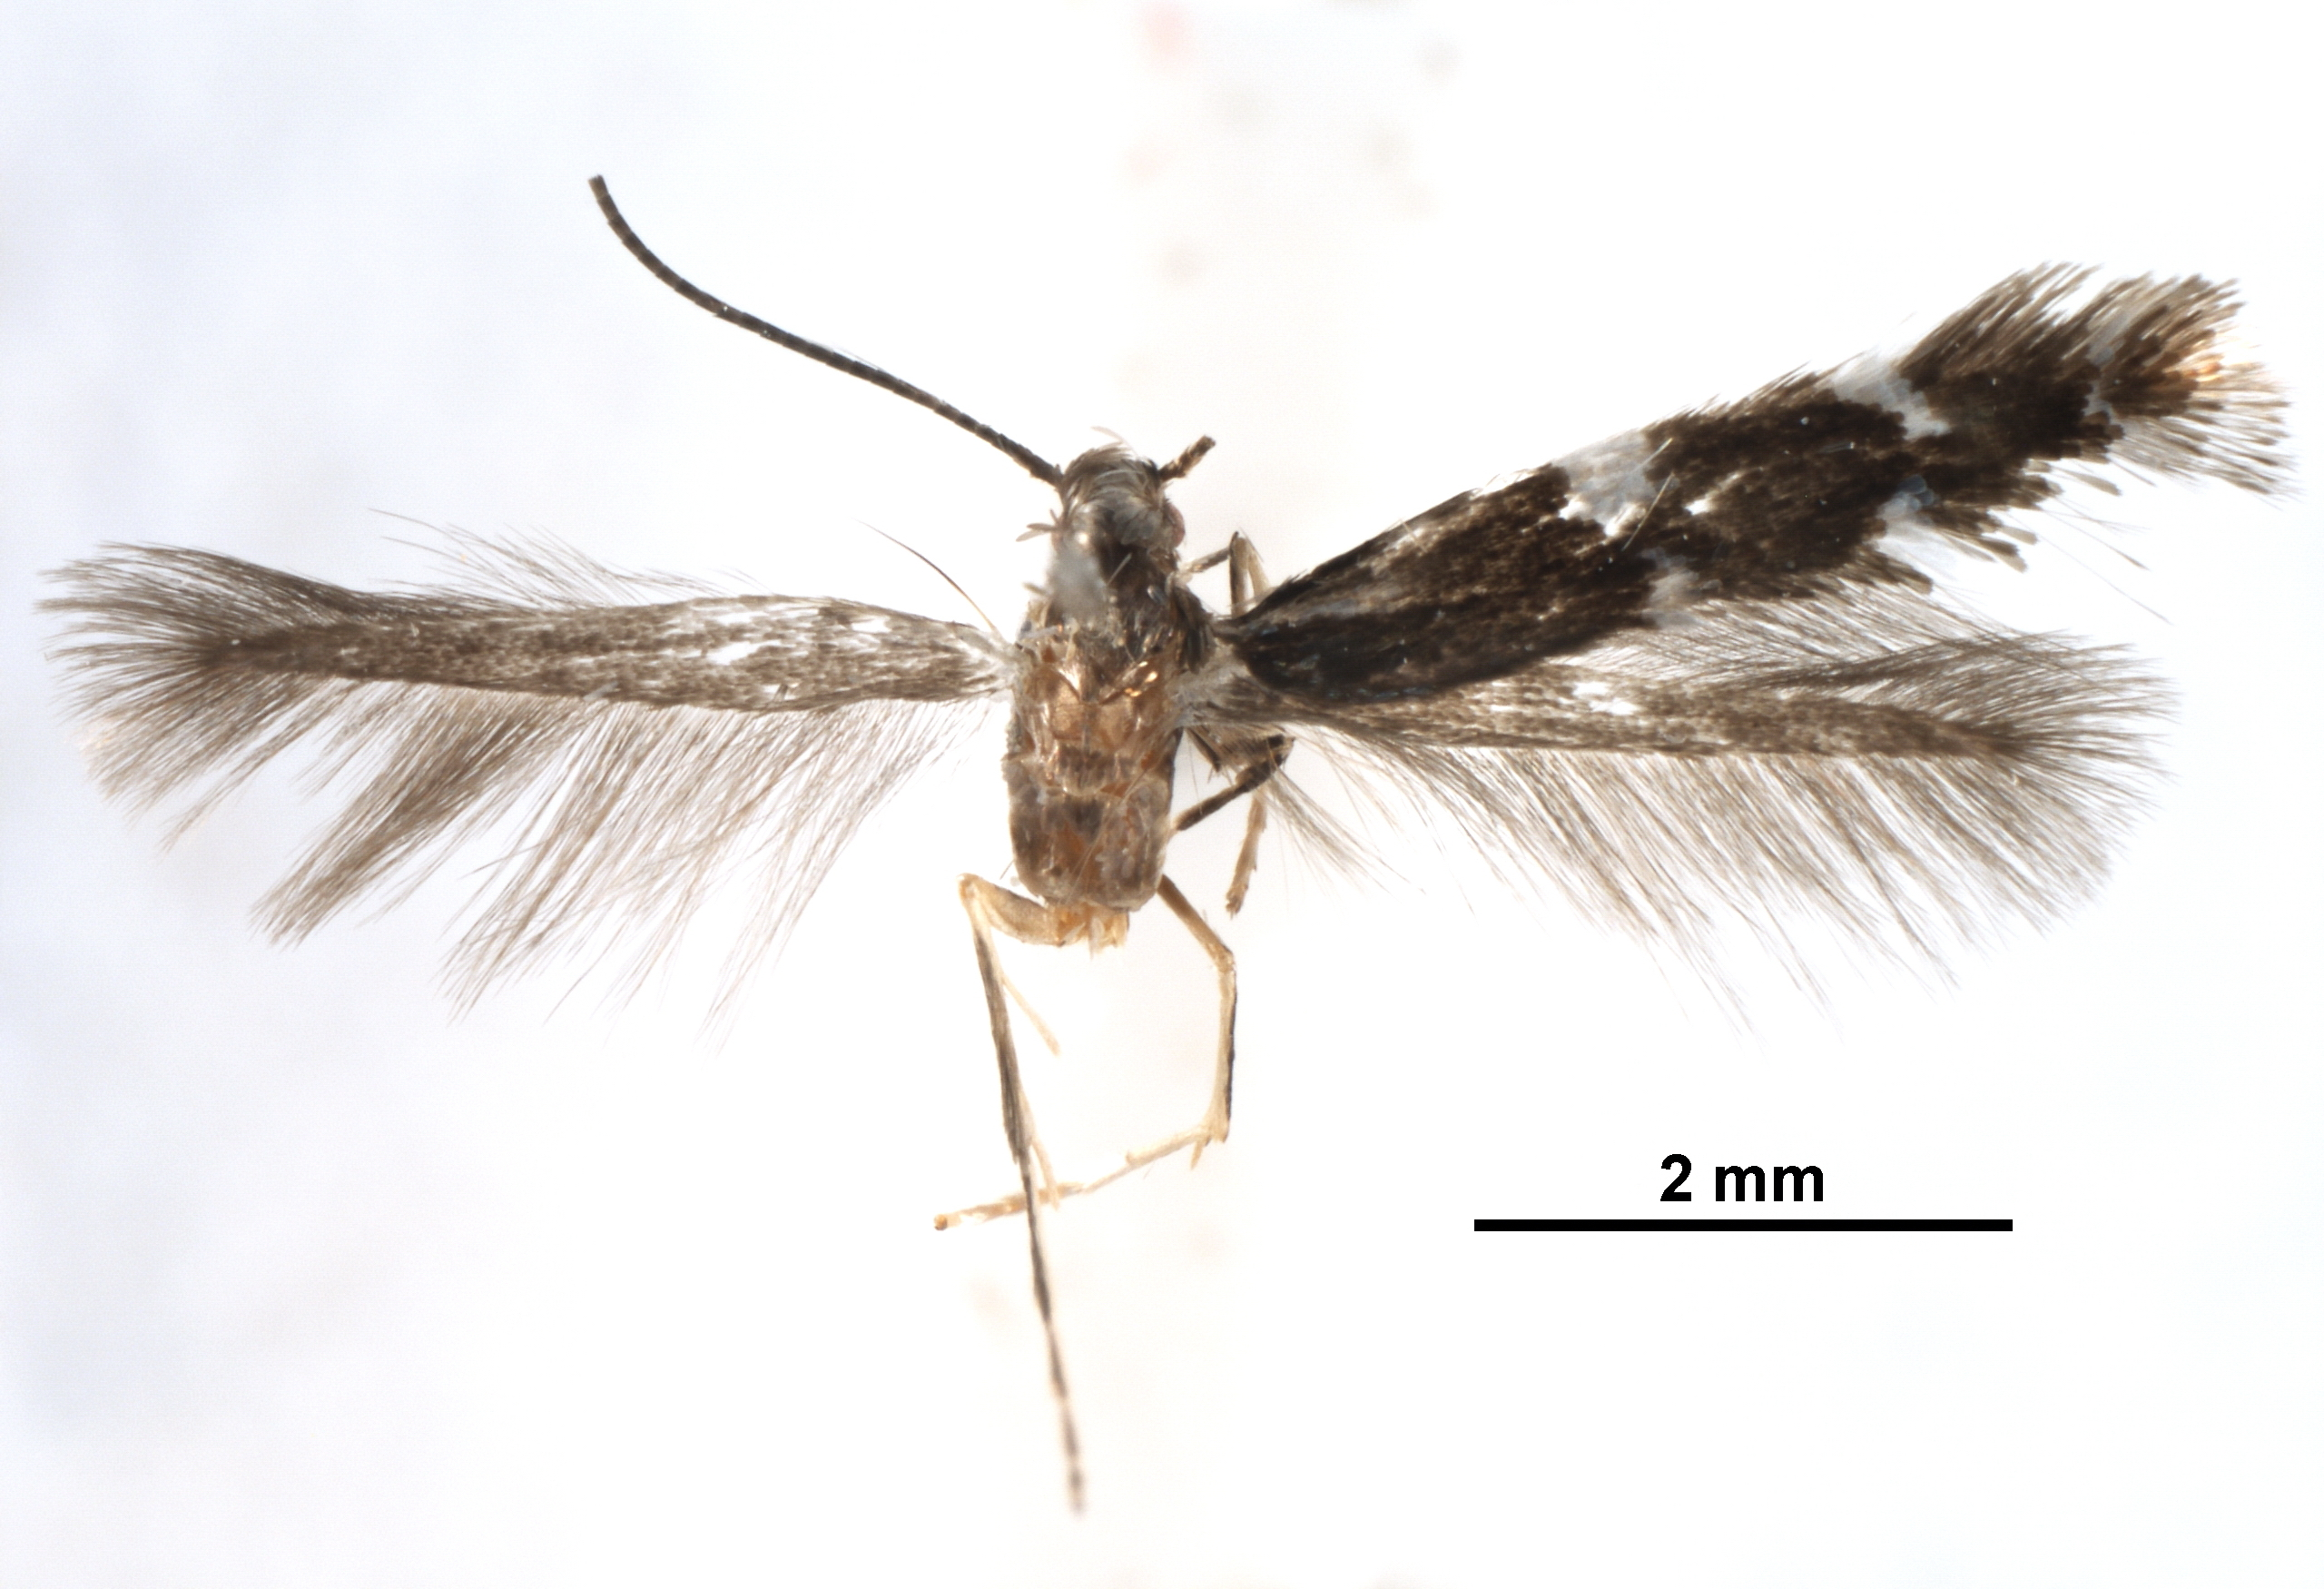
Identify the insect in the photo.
Prophyllocnistis epidrimys
